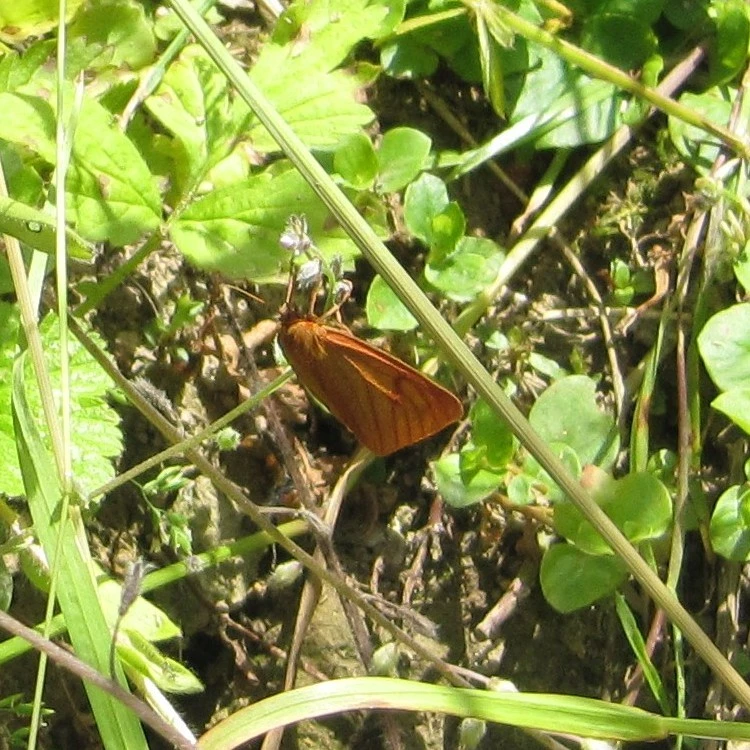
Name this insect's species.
Diacrisia sannio
